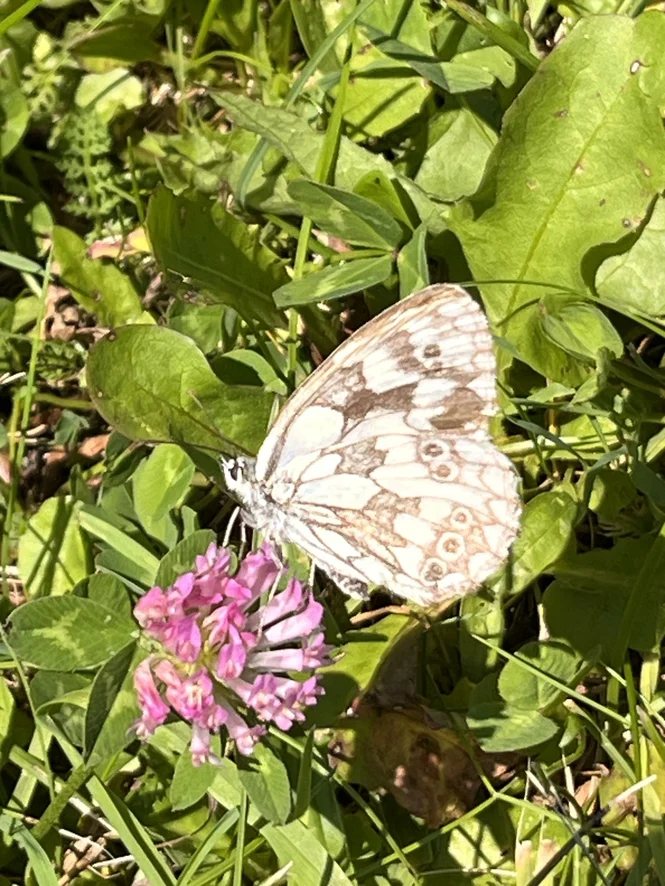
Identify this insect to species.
Melanargia galathea
